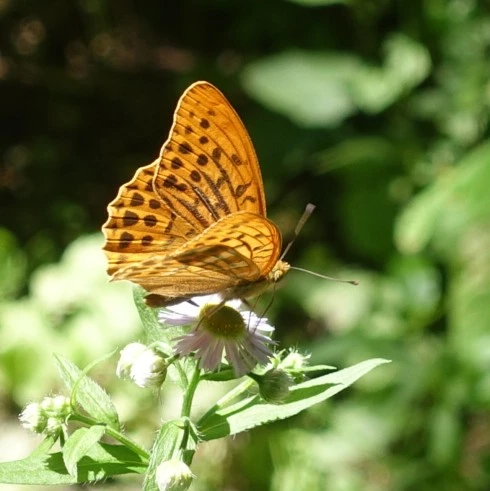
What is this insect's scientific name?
Argynnis paphia
